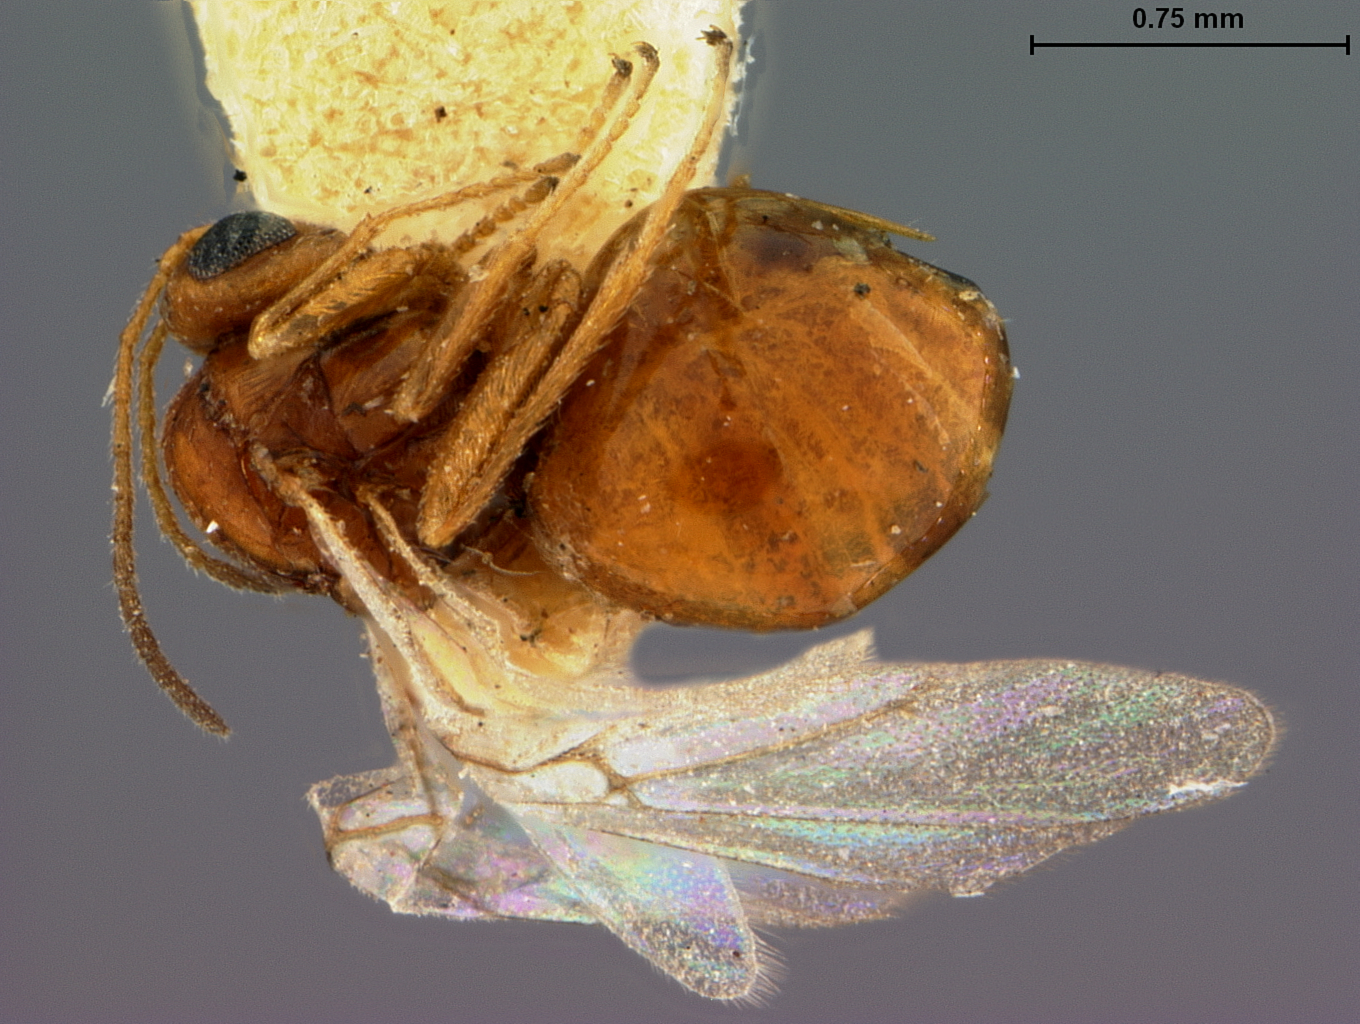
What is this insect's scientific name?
Diplolepis discalis
